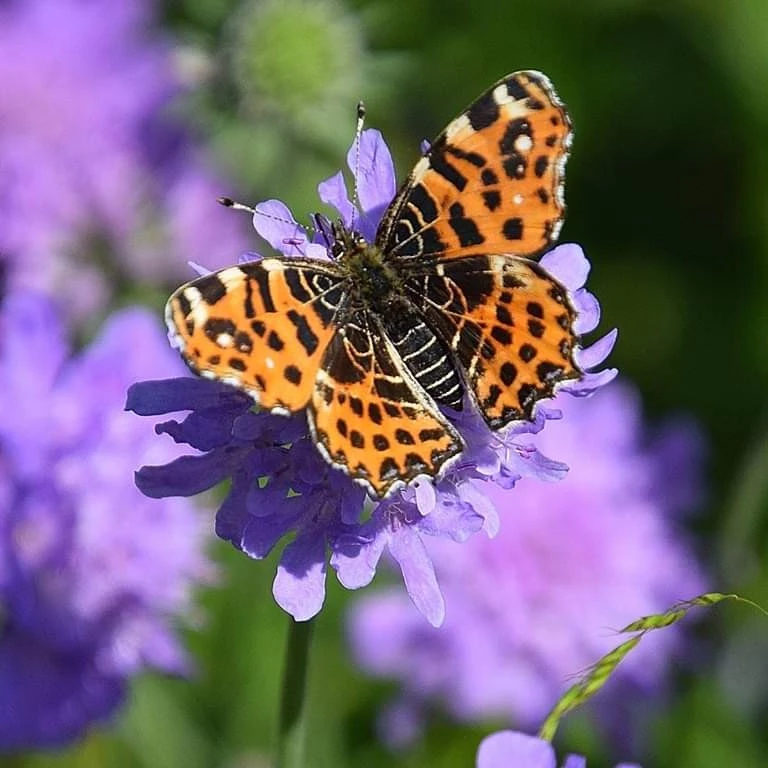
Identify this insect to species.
Araschnia levana
